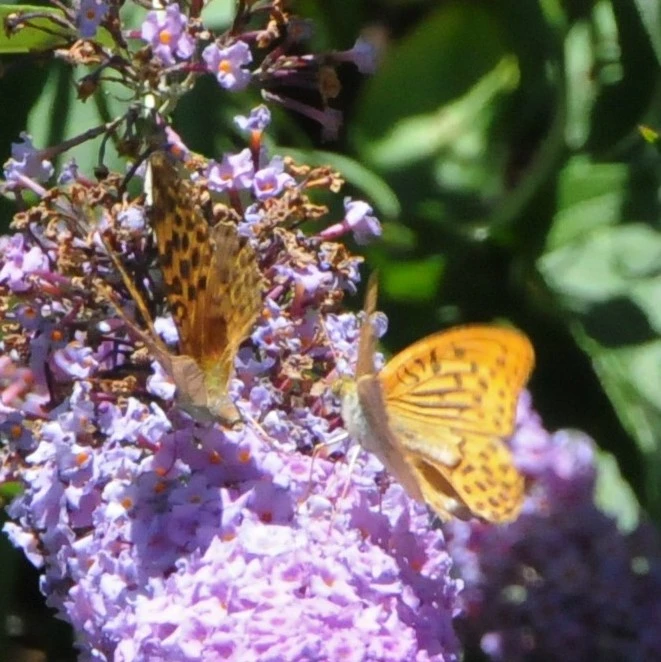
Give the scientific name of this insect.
Argynnis paphia
